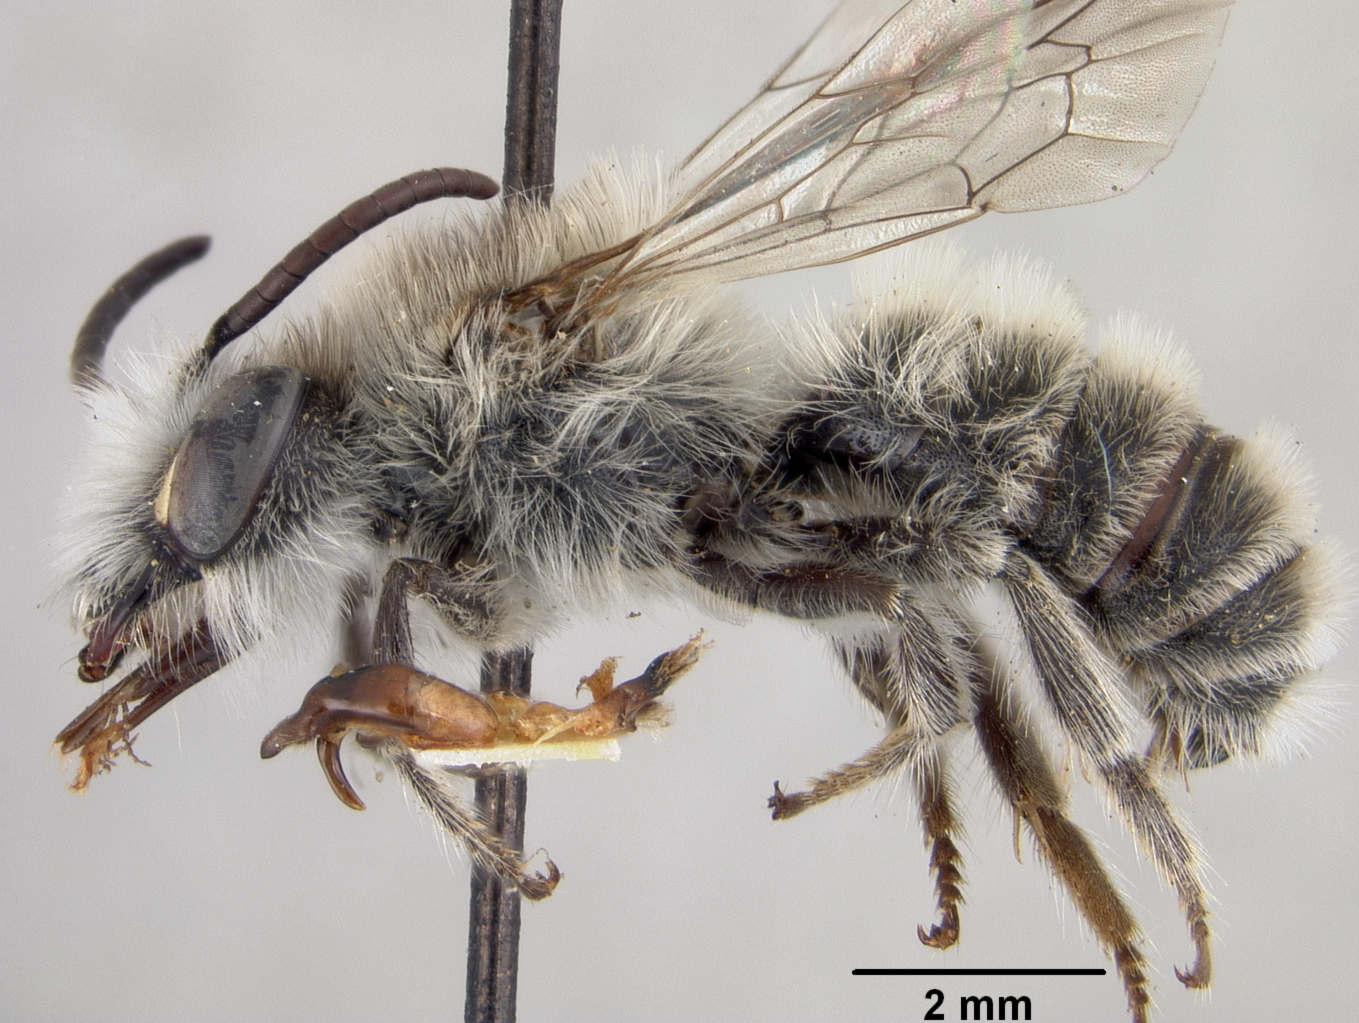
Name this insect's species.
Andrena heterodoxa
